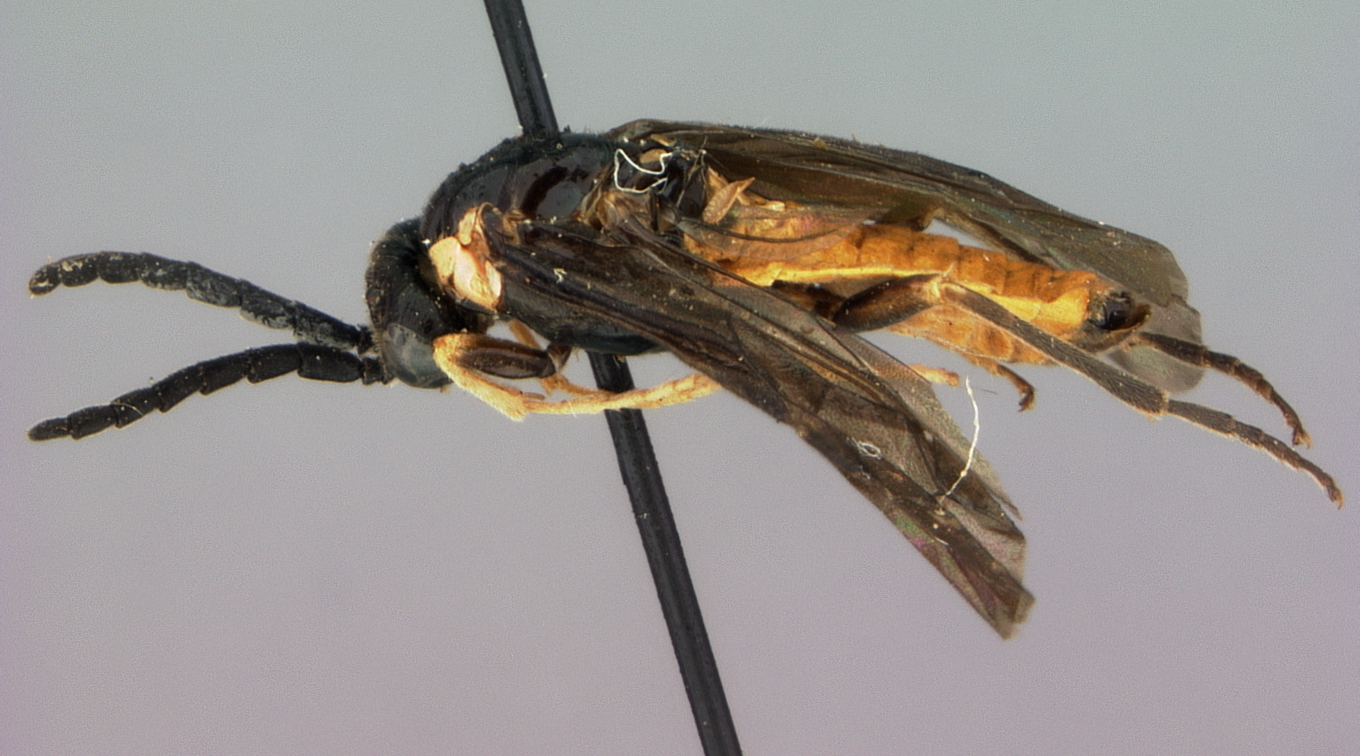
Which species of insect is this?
Eustromboceros rufocaudatus
